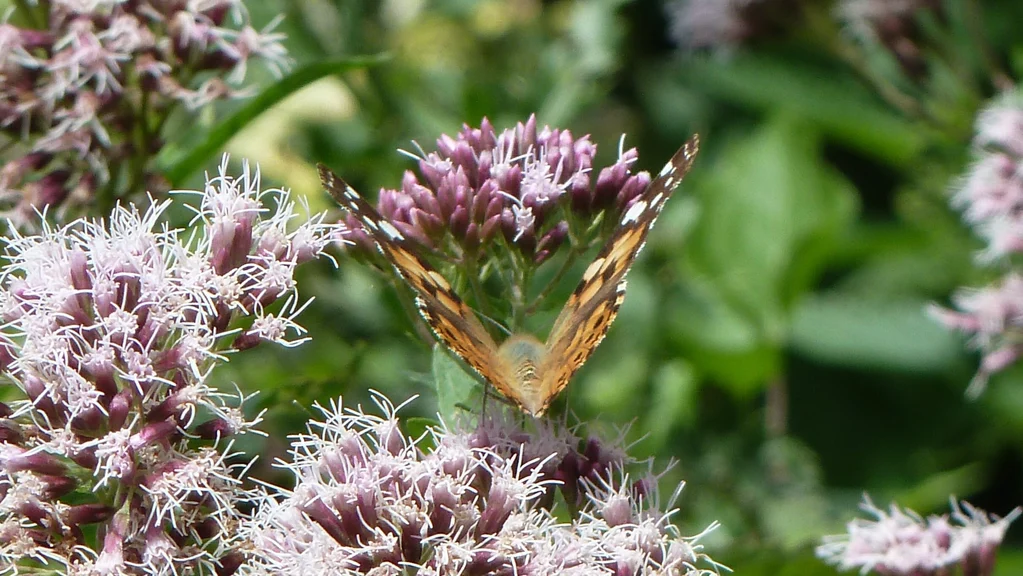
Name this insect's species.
Vanessa cardui
